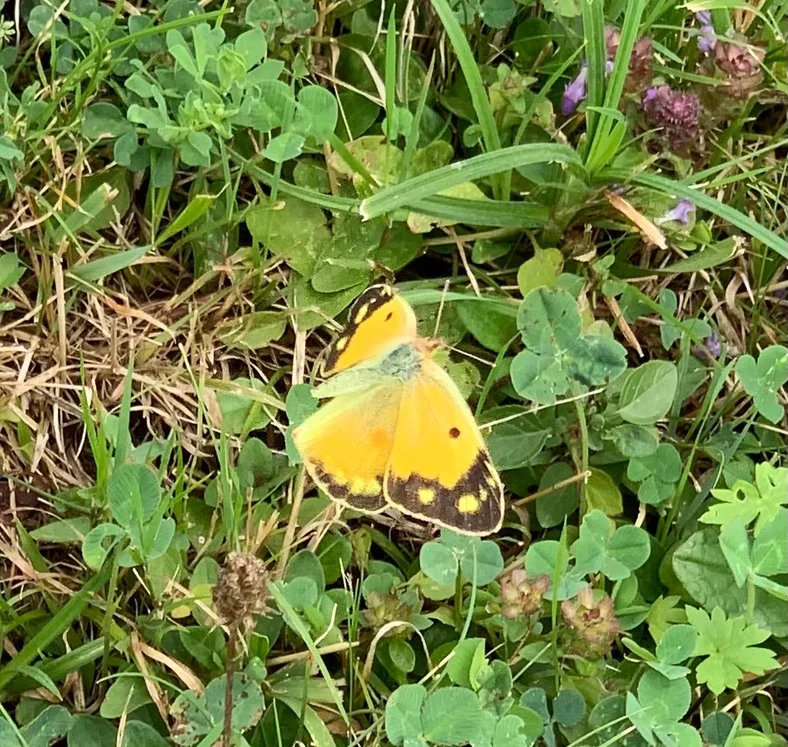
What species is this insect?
Colias croceus
